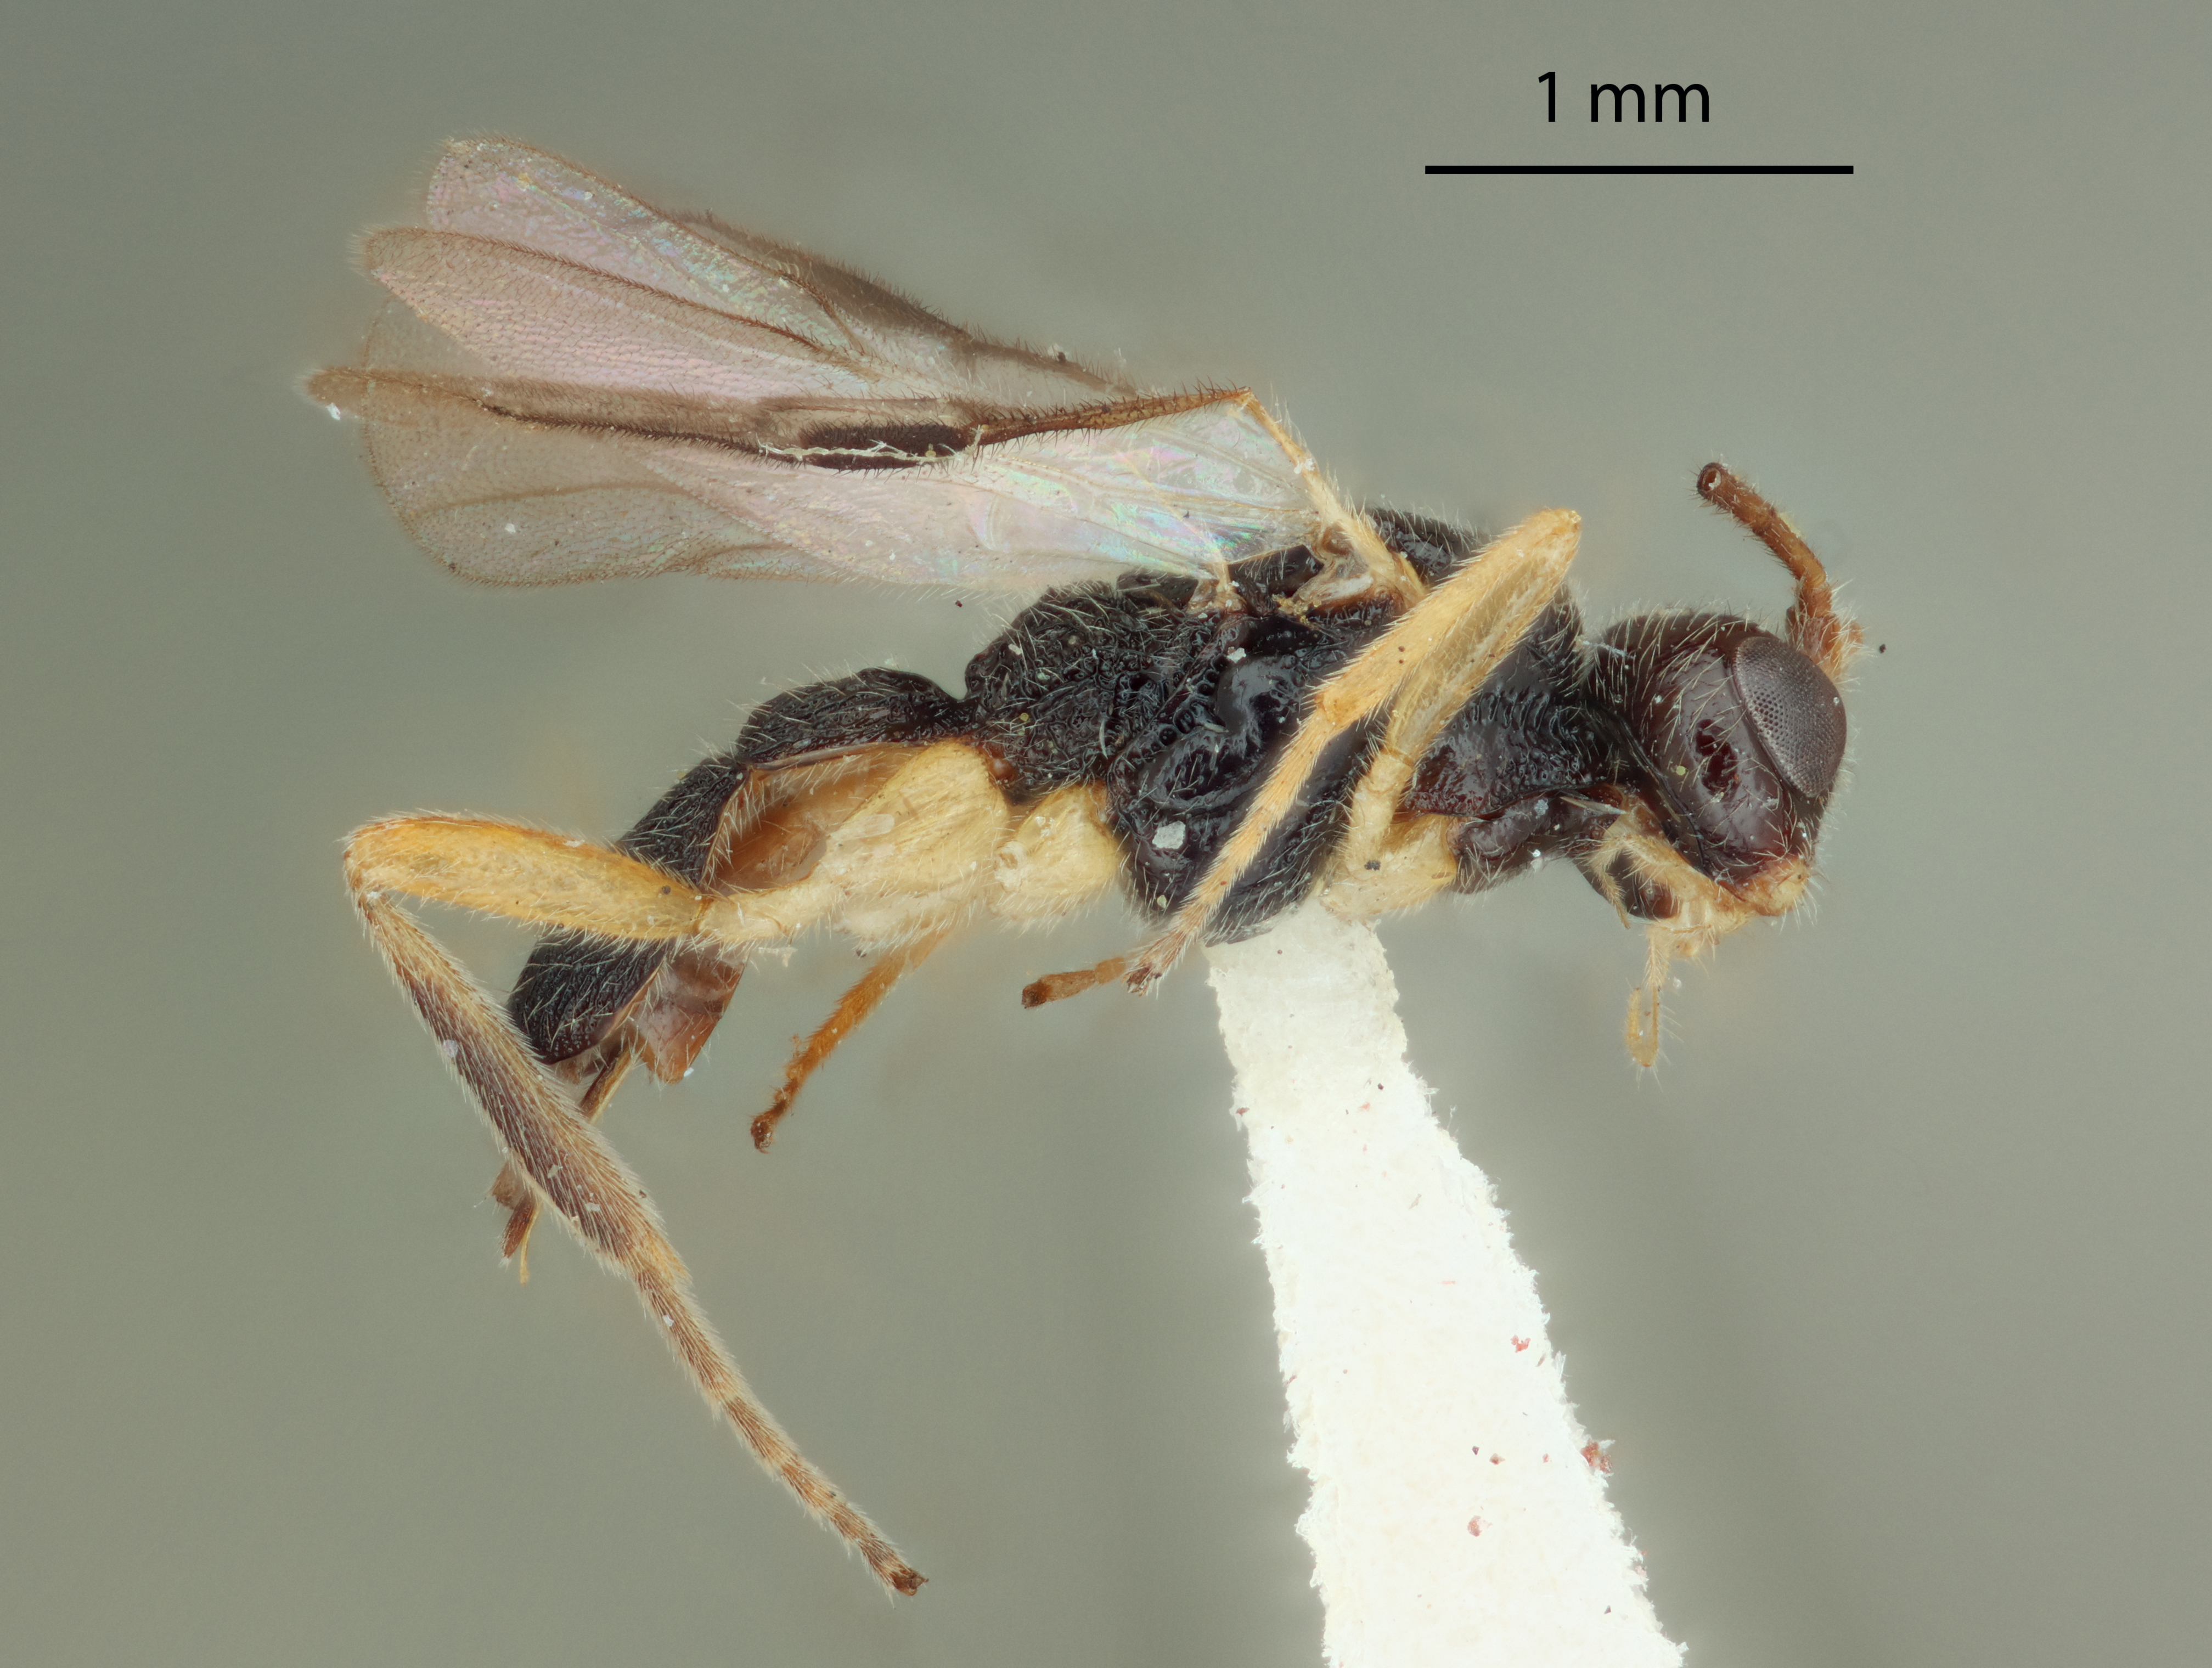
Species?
Aliolus marginatus
